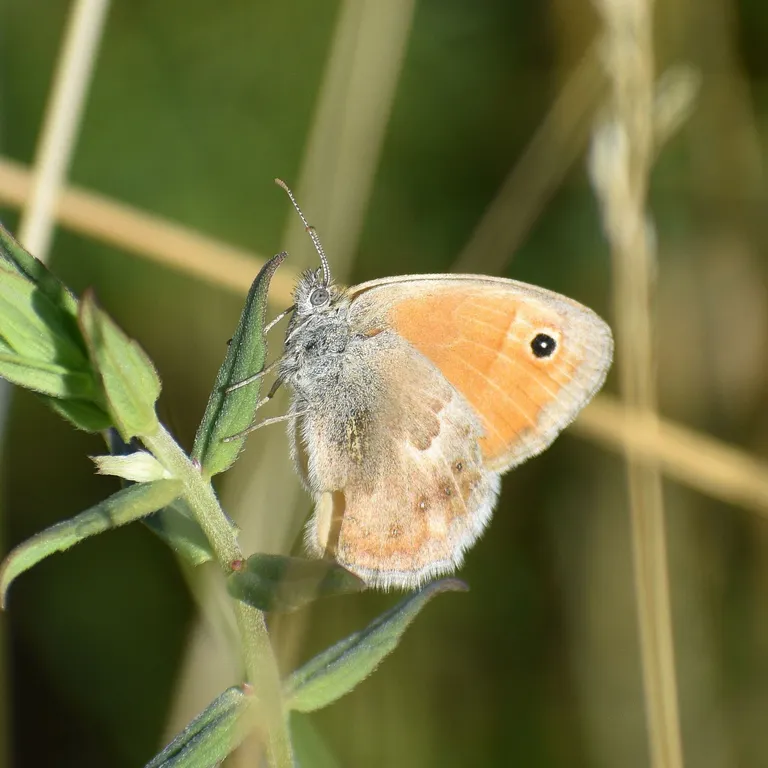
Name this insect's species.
Coenonympha pamphilus
